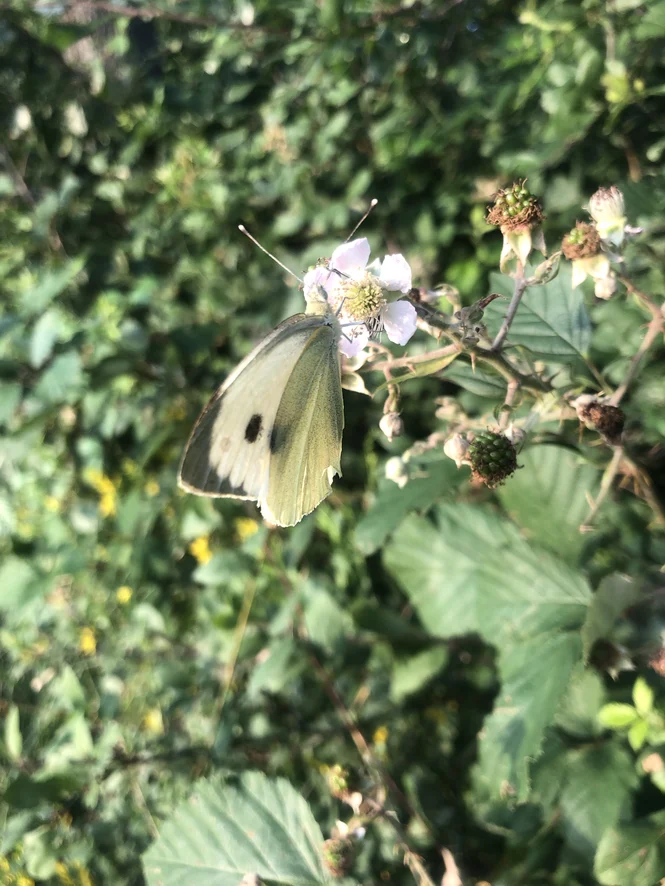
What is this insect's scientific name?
Pieris brassicae
